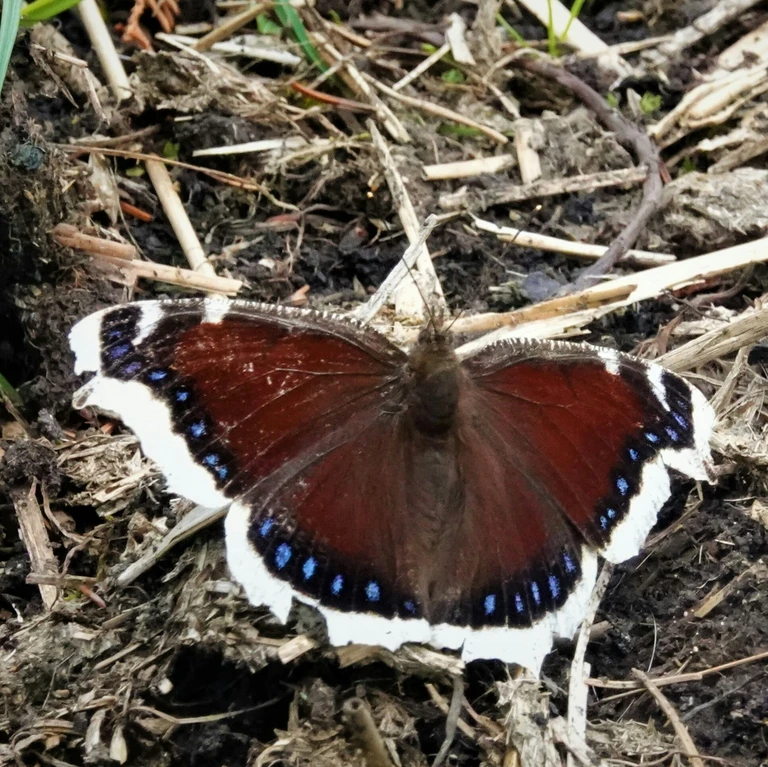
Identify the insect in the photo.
Nymphalis antiopa
